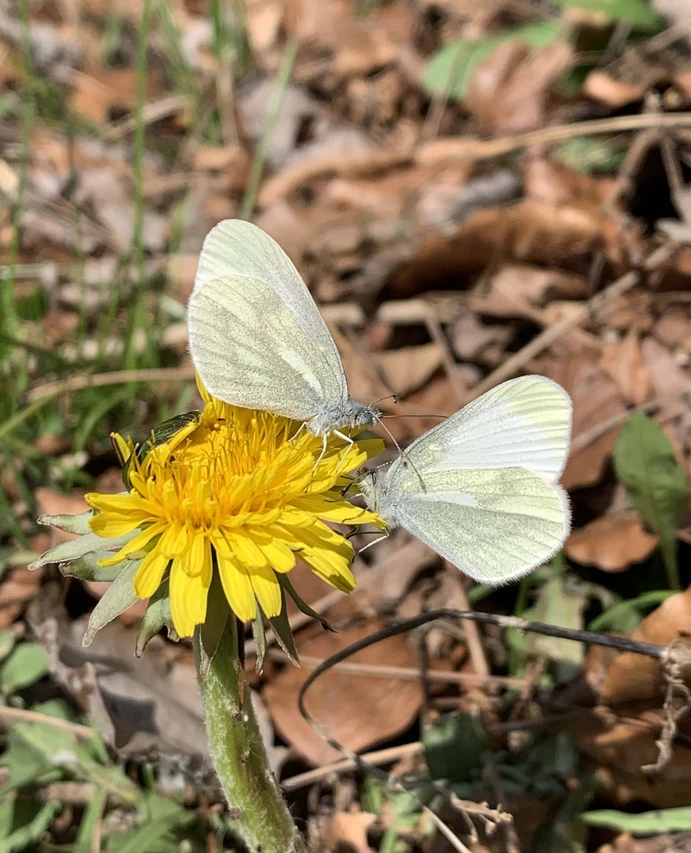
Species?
Leptidea sinapis/juvernica
